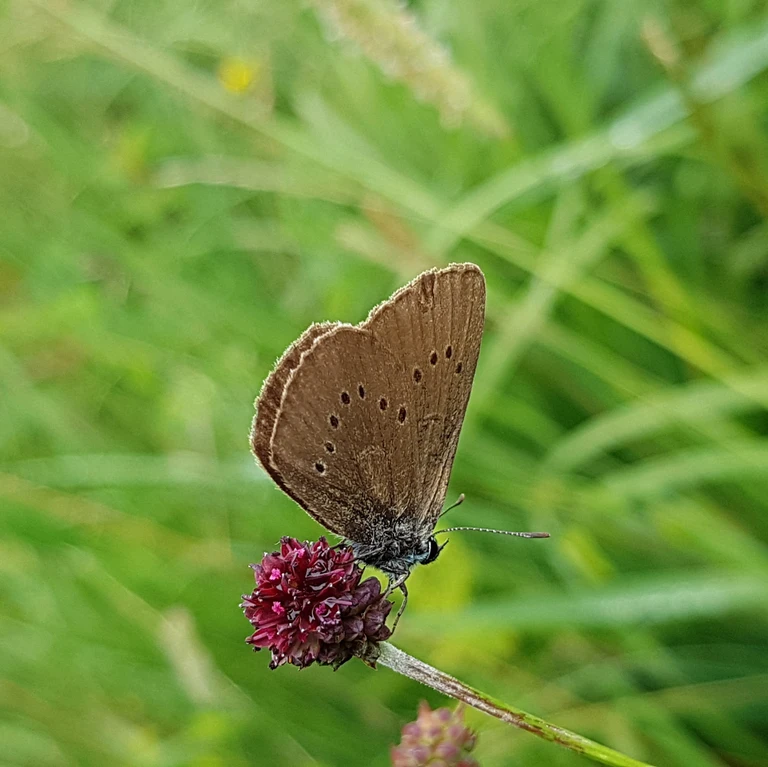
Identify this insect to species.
Phengaris nausithous (also Maculinea nausithous)
